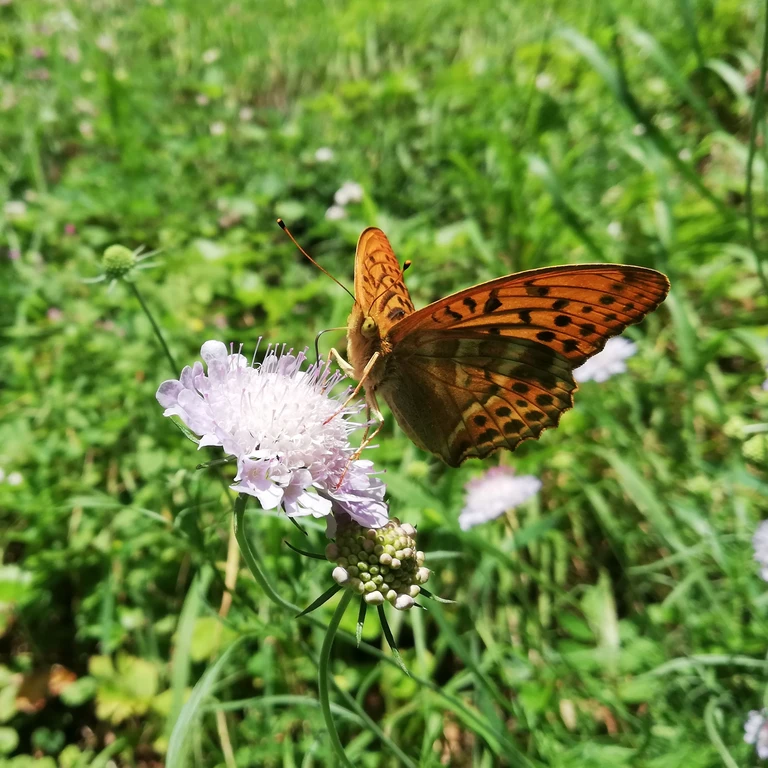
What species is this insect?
Argynnis paphia
